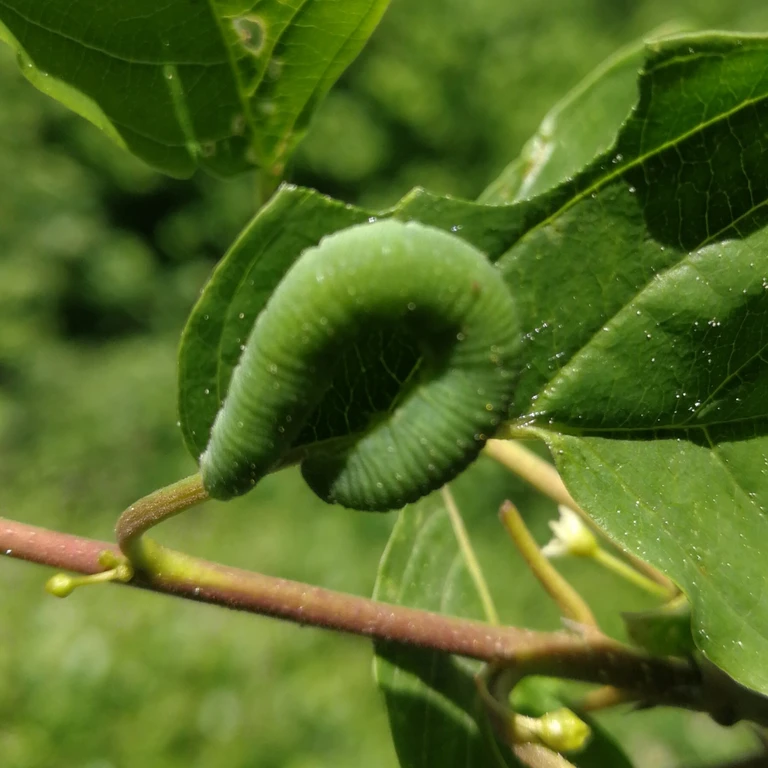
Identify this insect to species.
Gonepteryx rhamni
